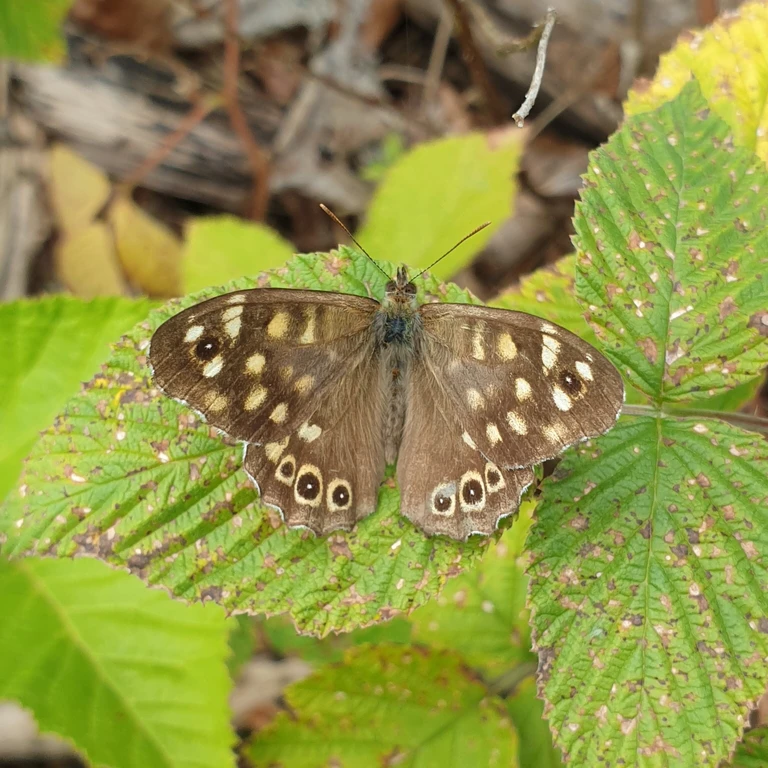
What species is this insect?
Pararge aegeria
